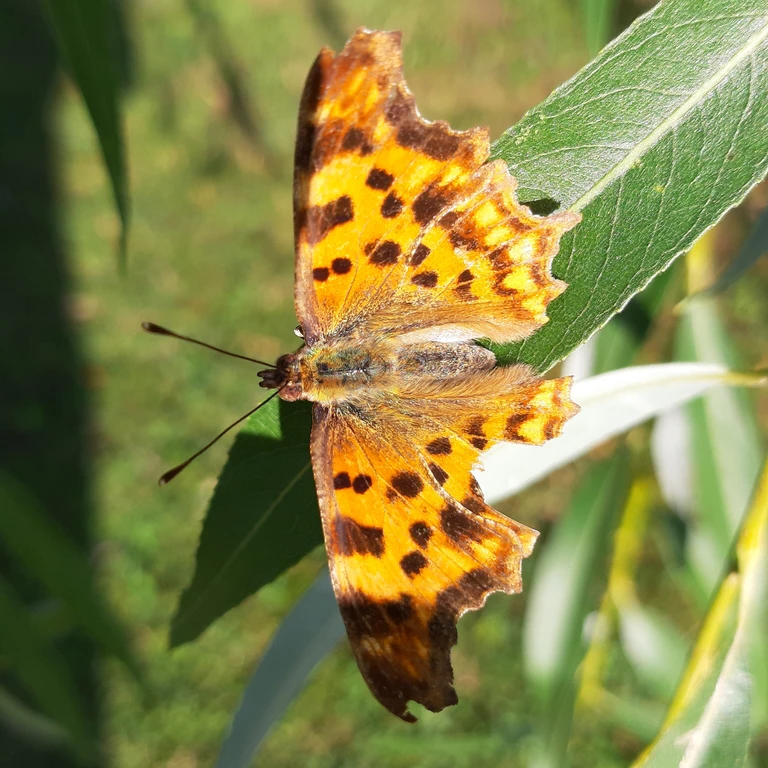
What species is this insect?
Polygonia c-album
